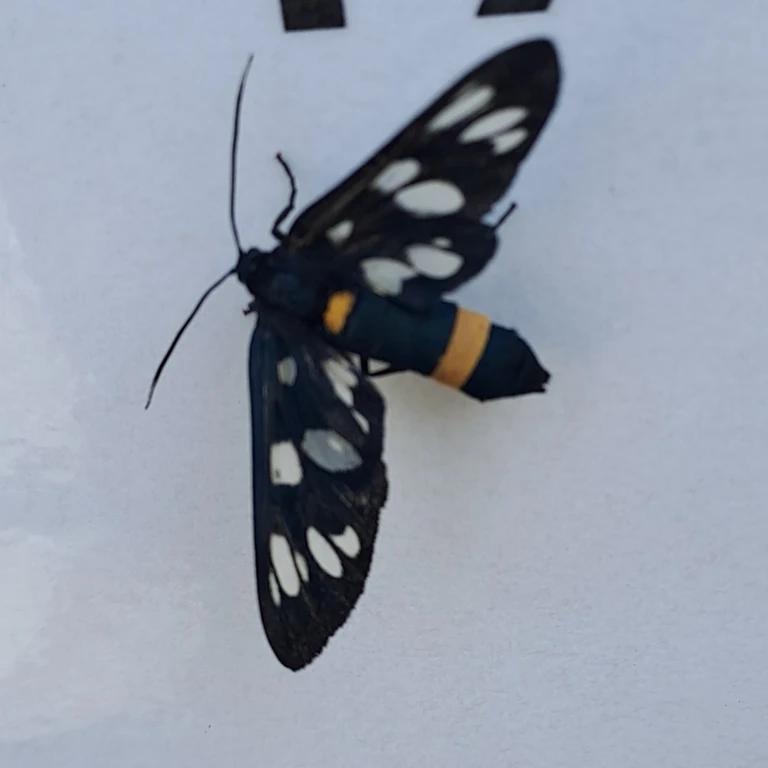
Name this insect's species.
Amata phegea
